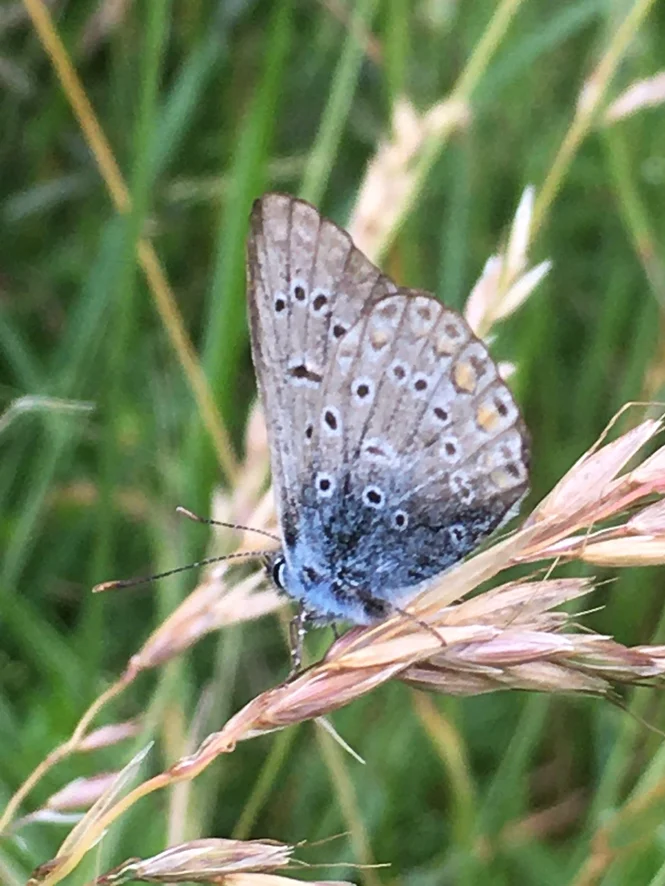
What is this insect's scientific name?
Polyommatus icarus
